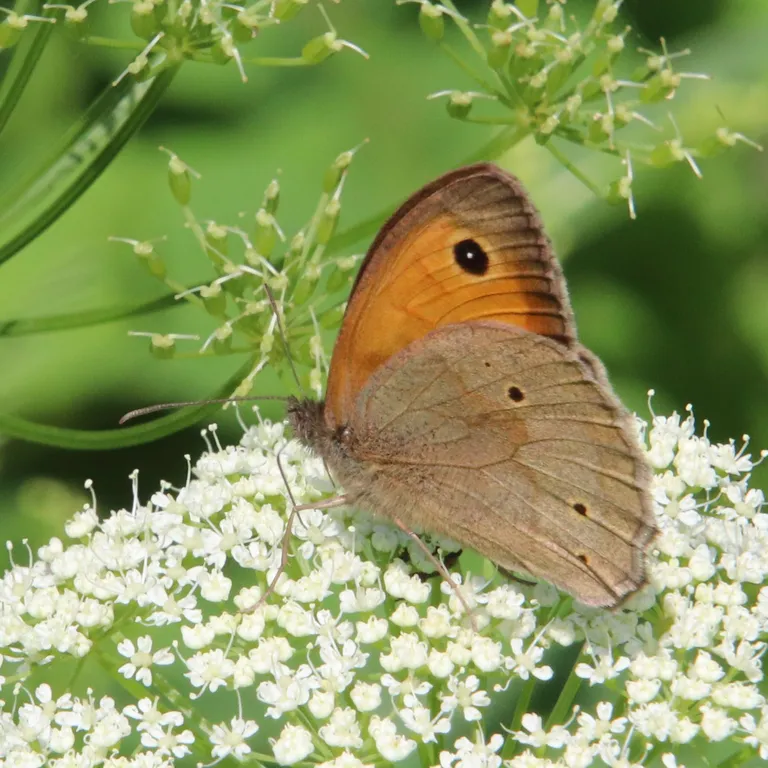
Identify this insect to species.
Maniola jurtina
